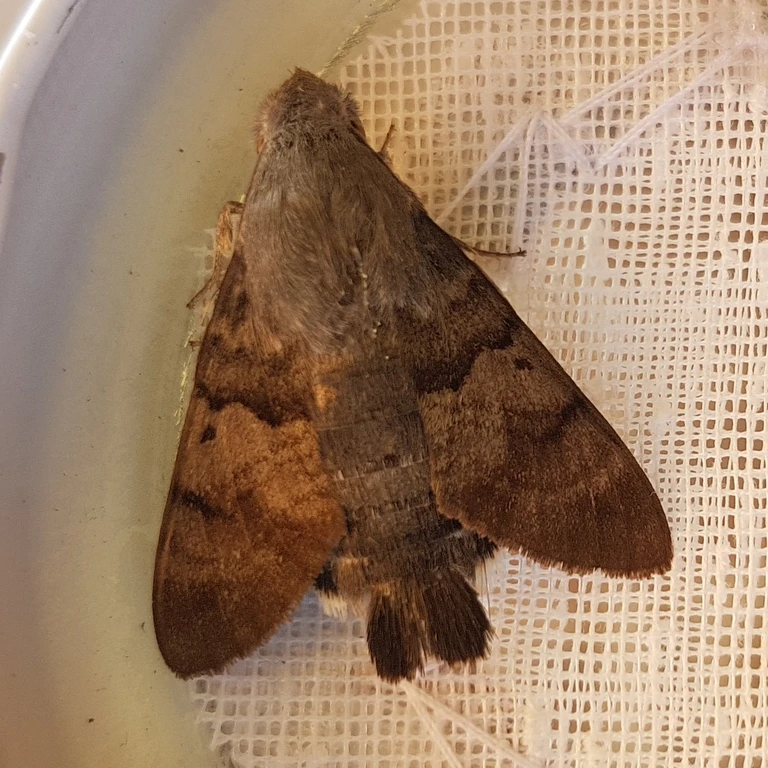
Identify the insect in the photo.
Macroglossum stellatarum
